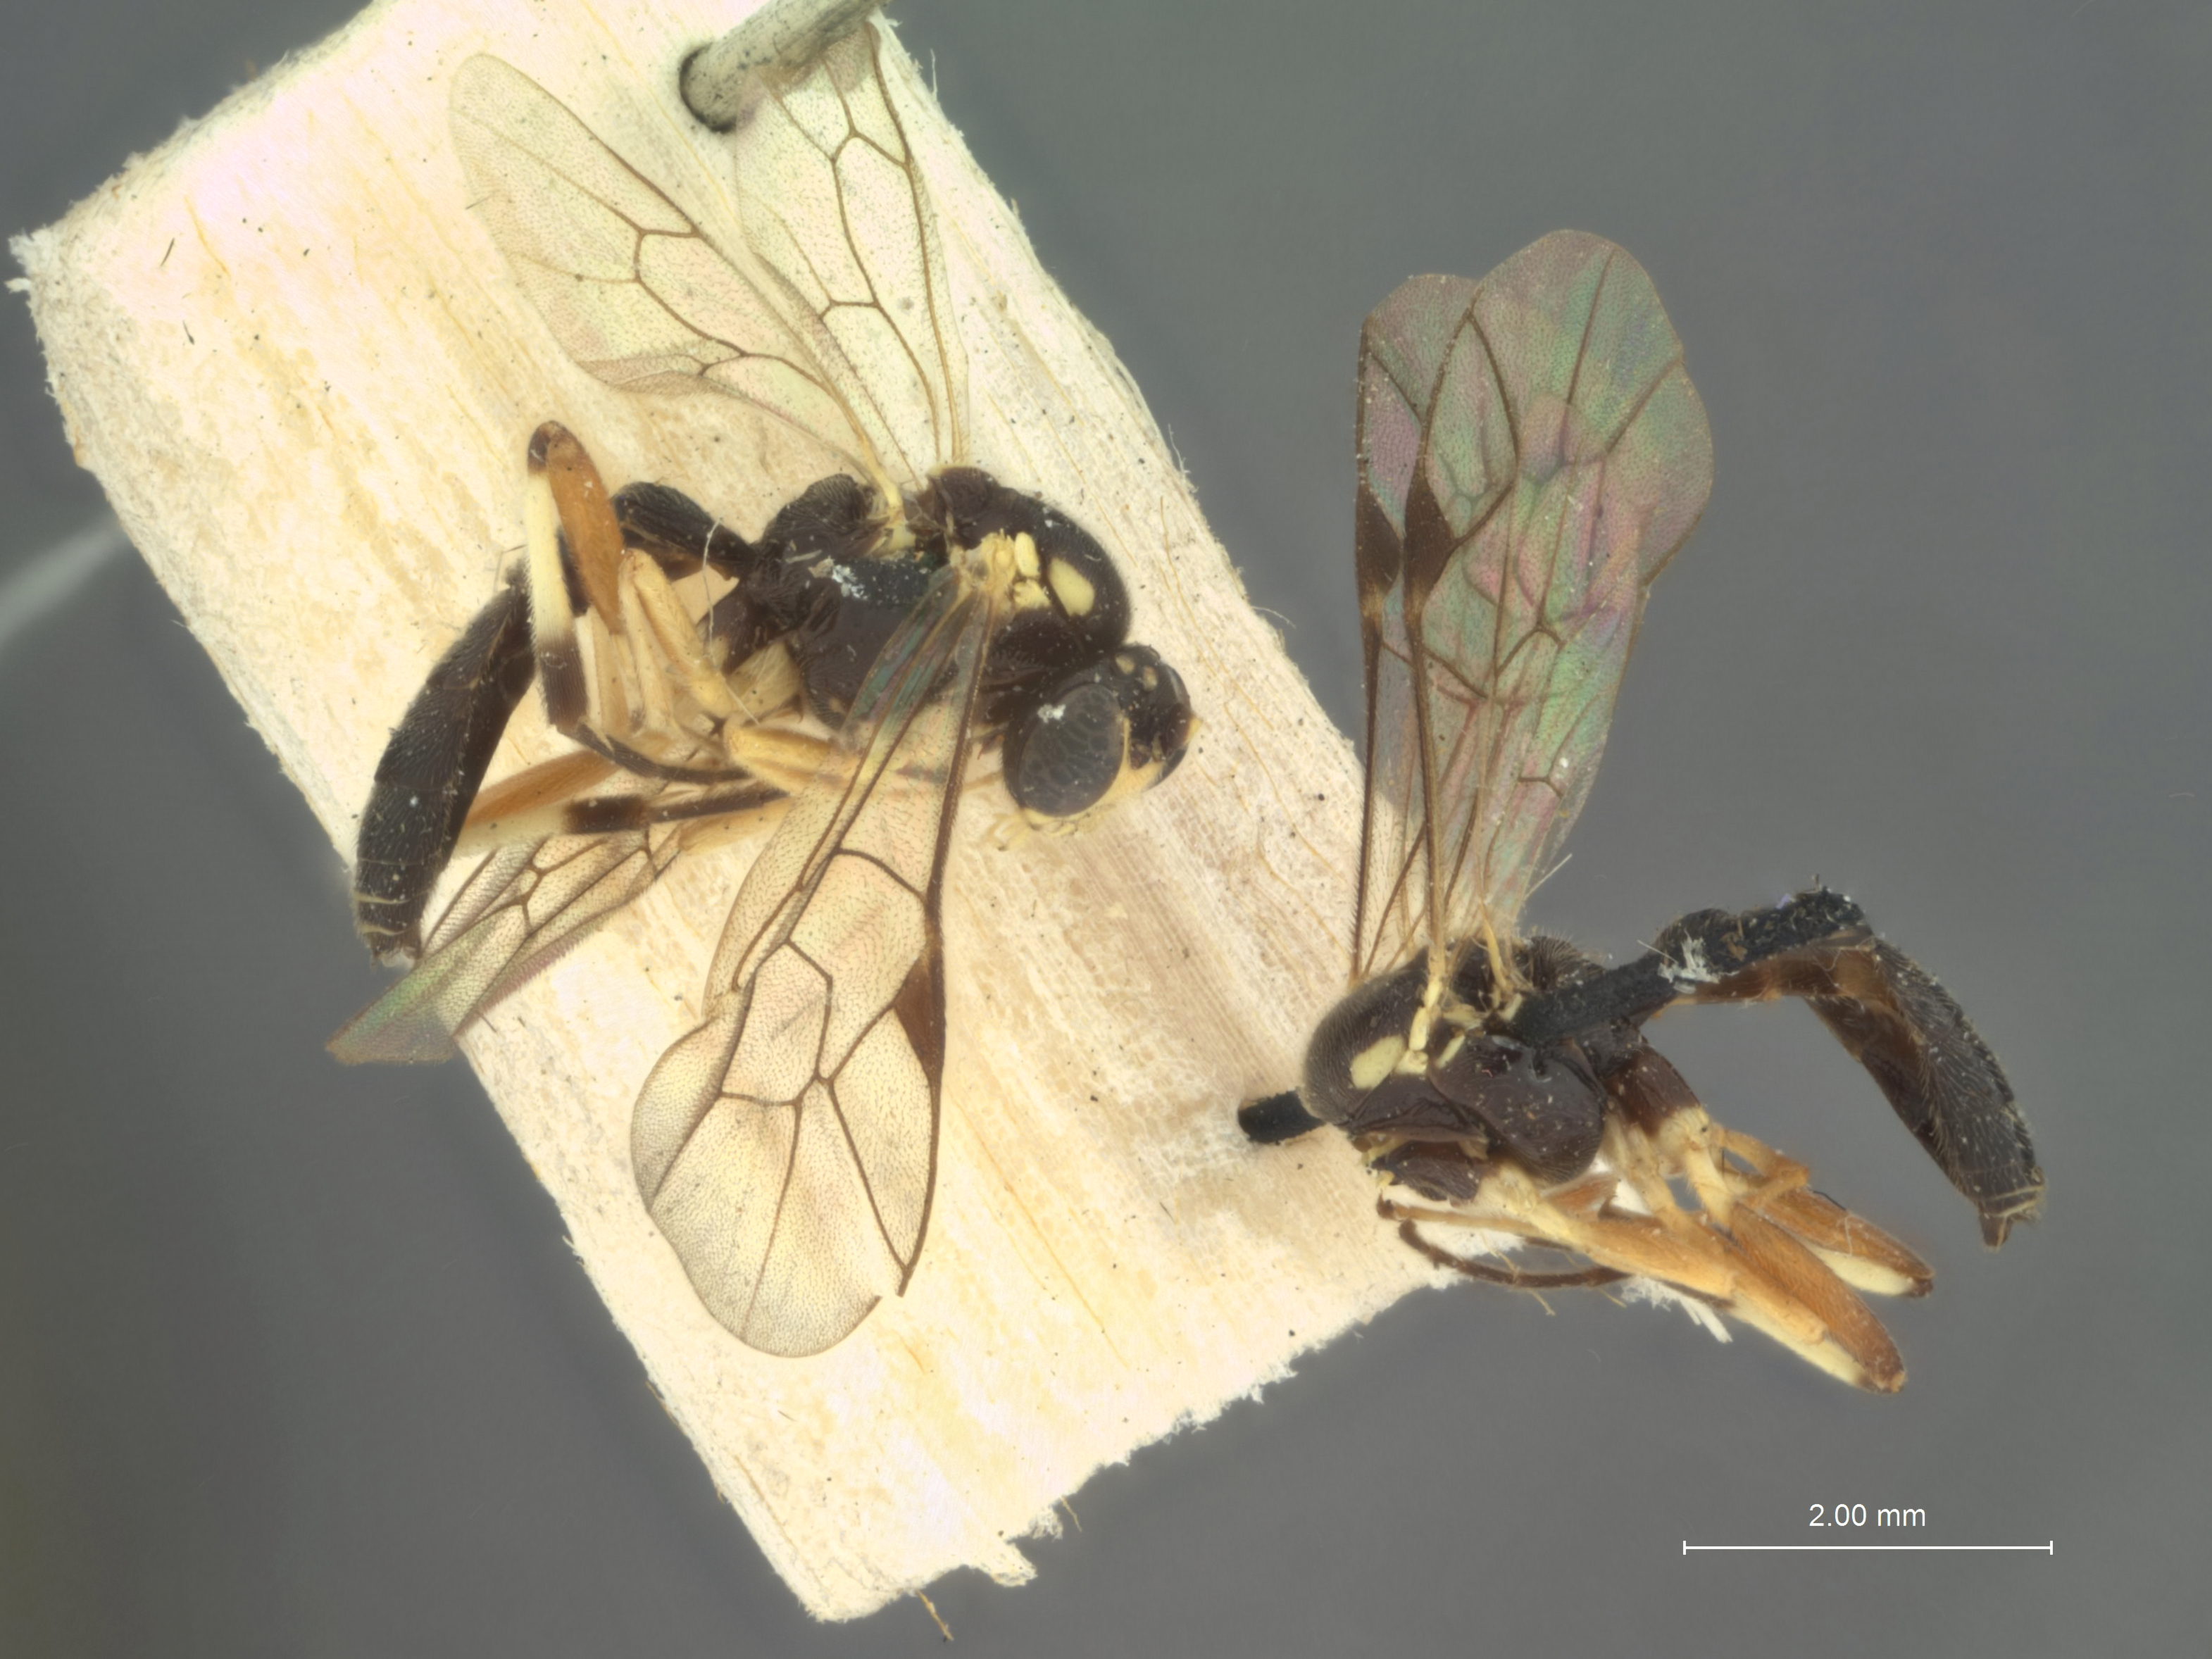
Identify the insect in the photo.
Bassus japonicus
